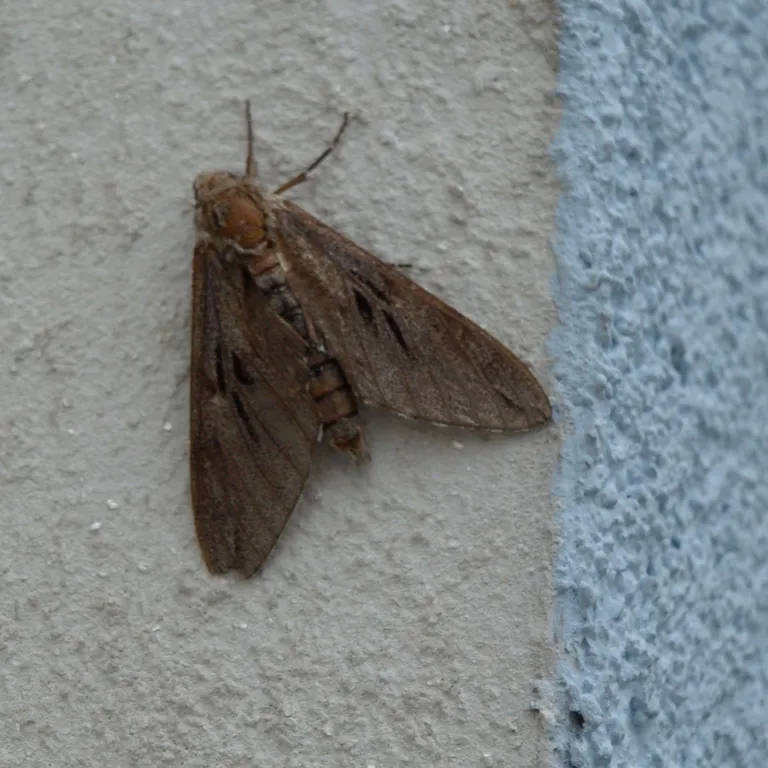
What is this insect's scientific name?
Sphinx pinastri
